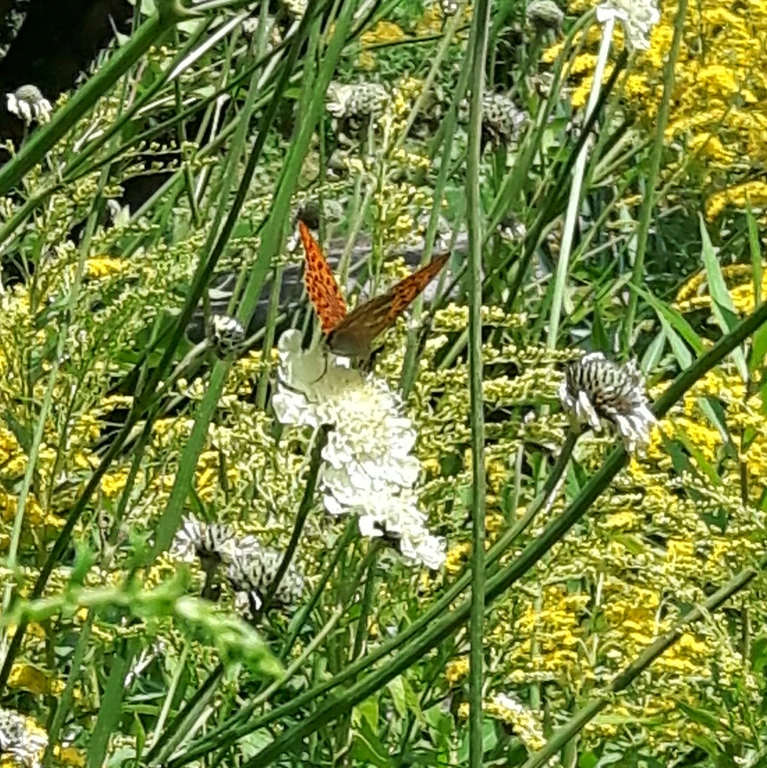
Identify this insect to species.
Argynnis paphia
